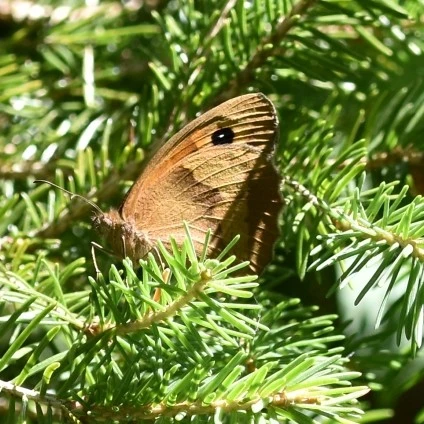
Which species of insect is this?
Maniola jurtina
